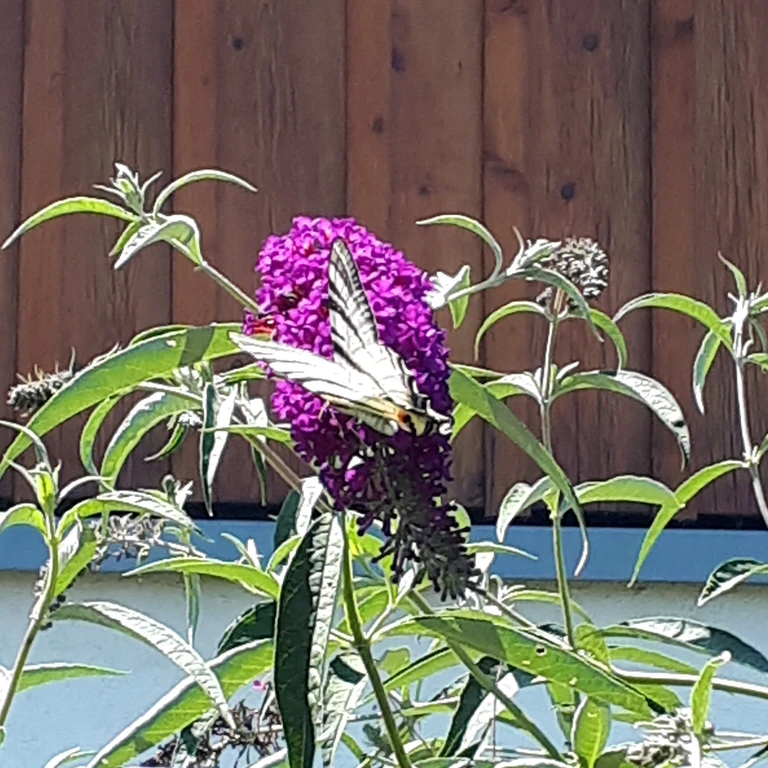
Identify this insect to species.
Iphiclides podalirius
